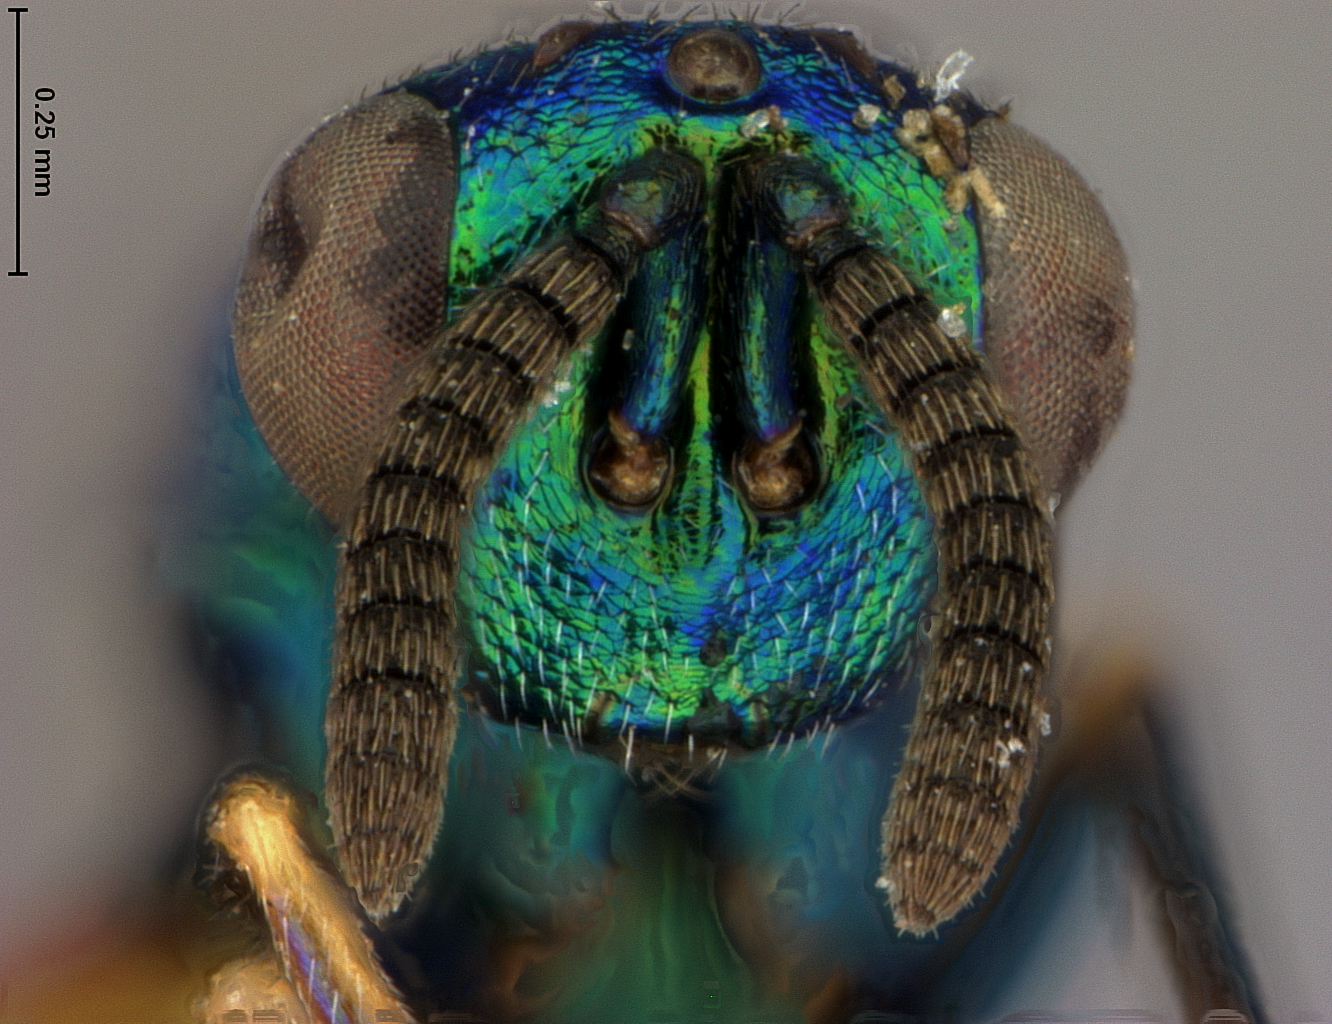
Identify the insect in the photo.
Syntomaspis lazulella
